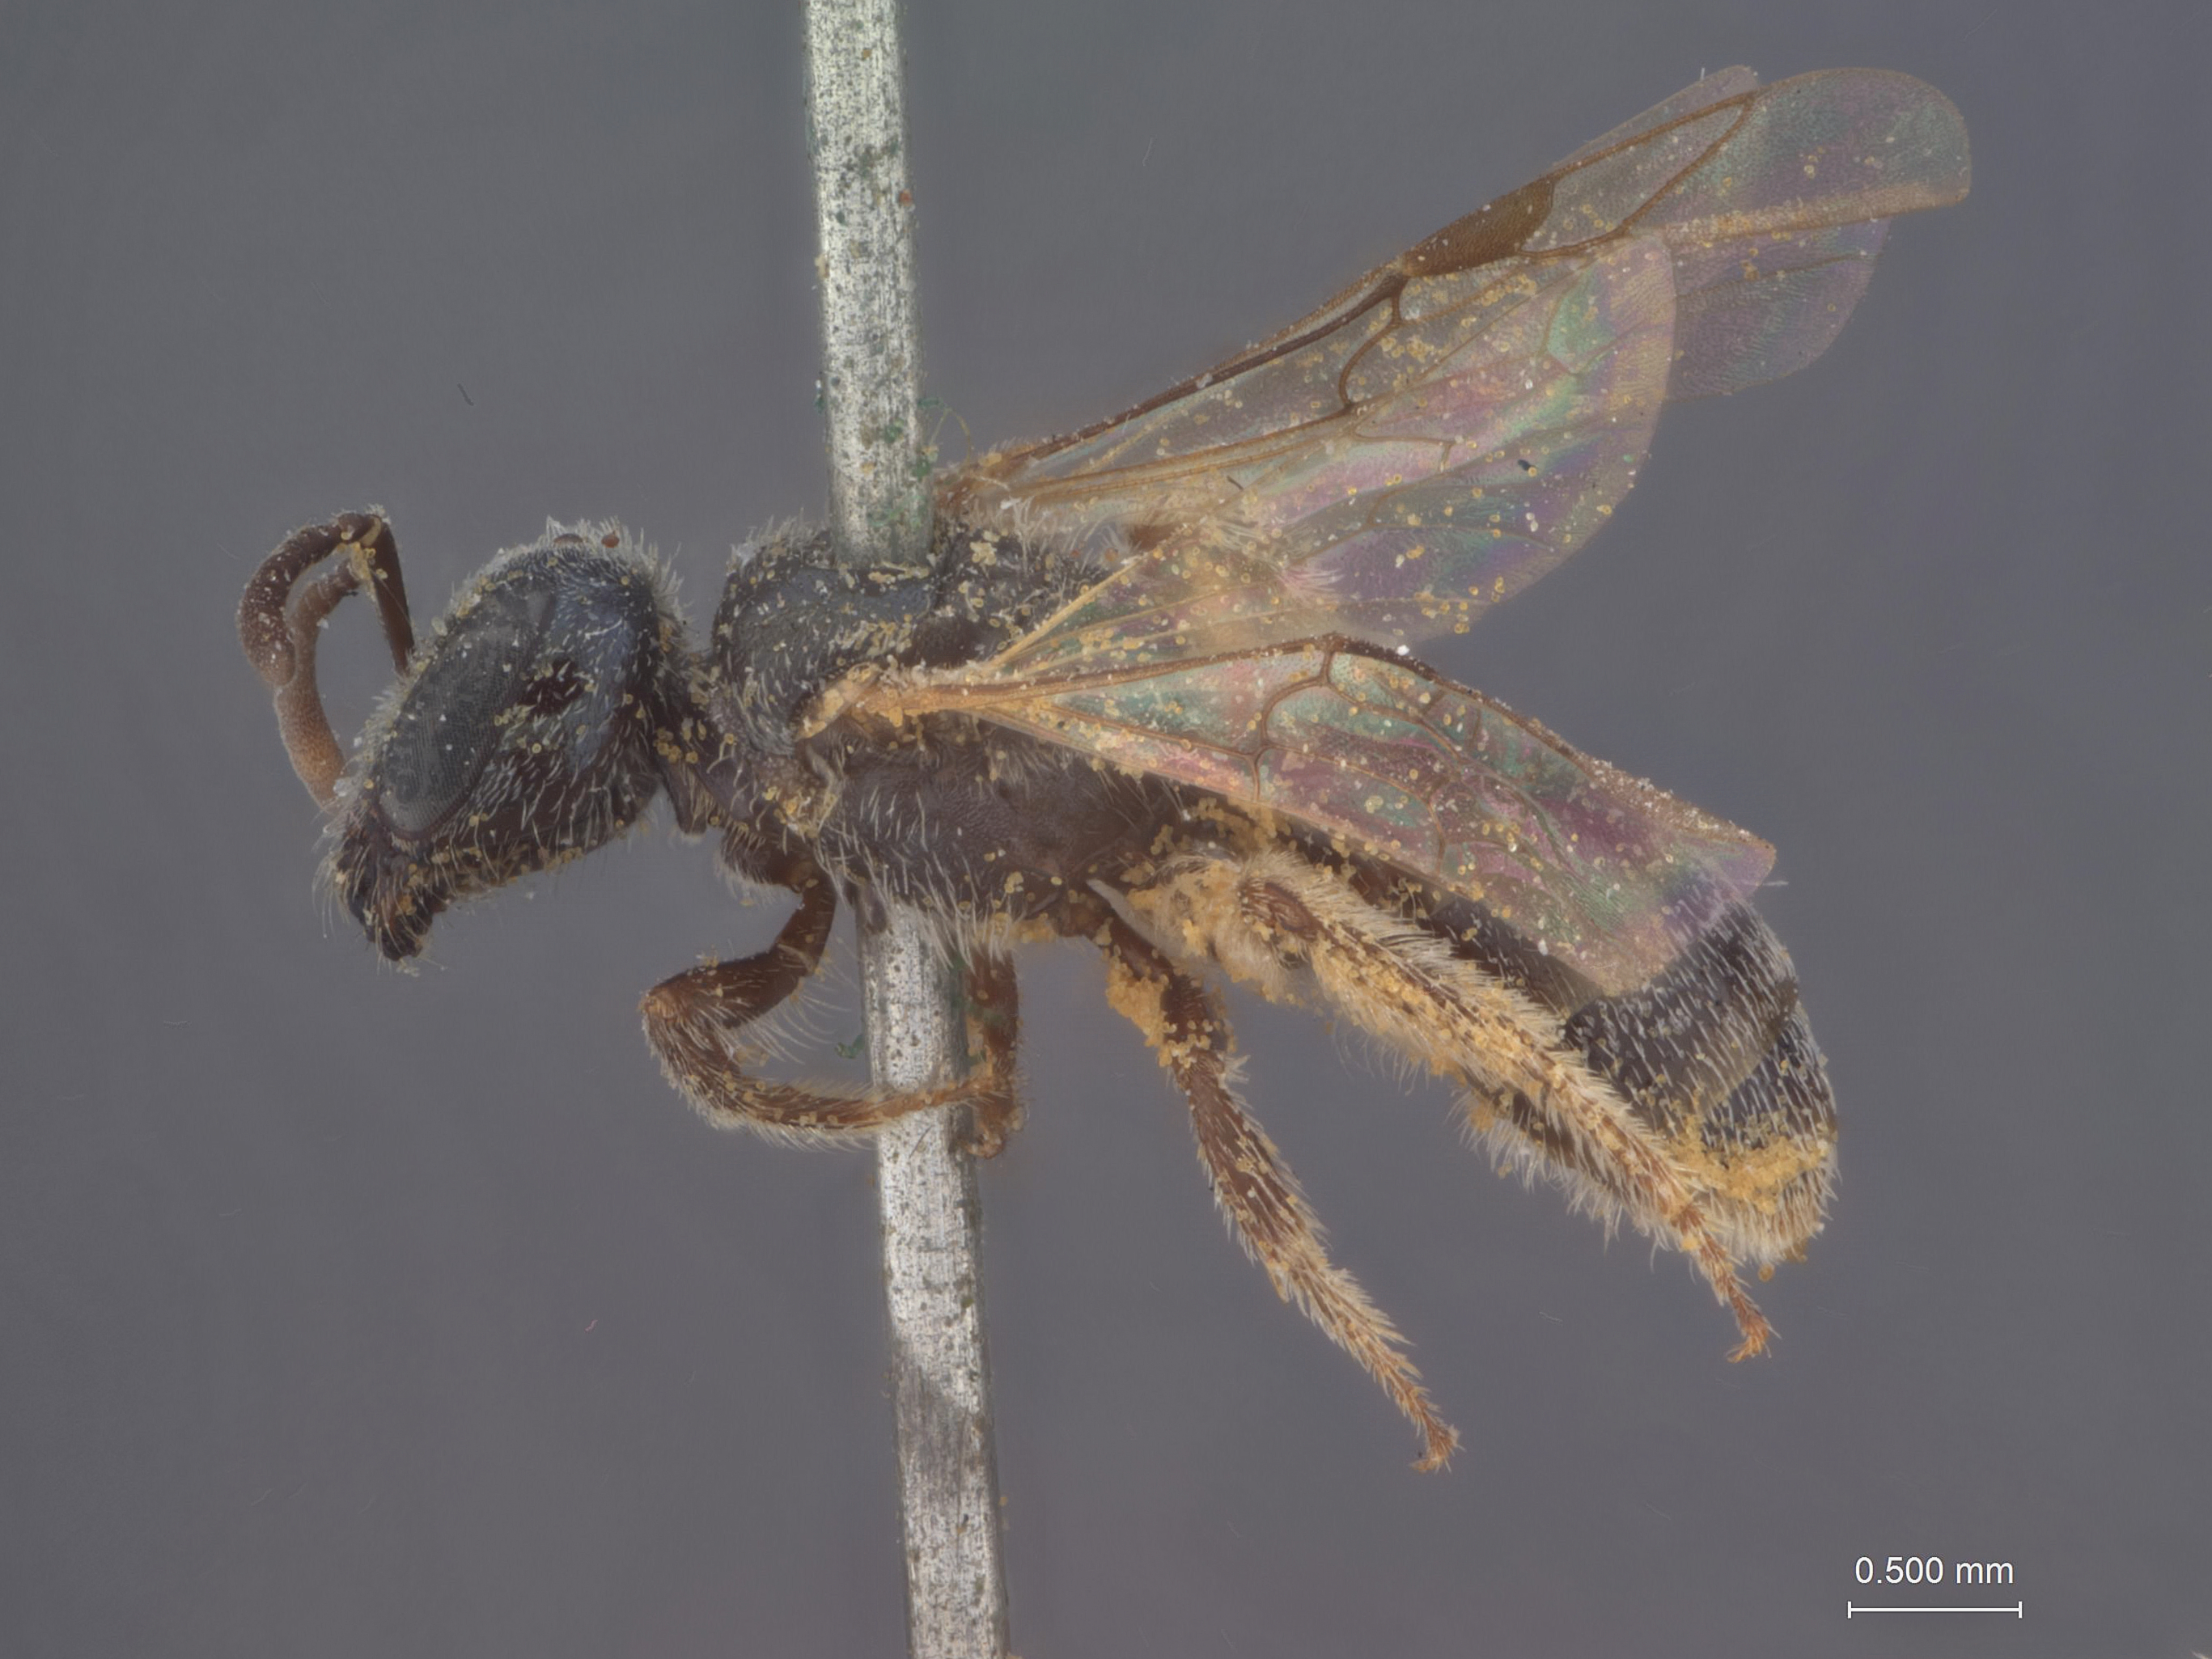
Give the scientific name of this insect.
Halictus hortensis
